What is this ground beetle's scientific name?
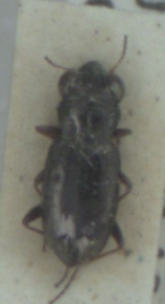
Notiophilus rufipes
